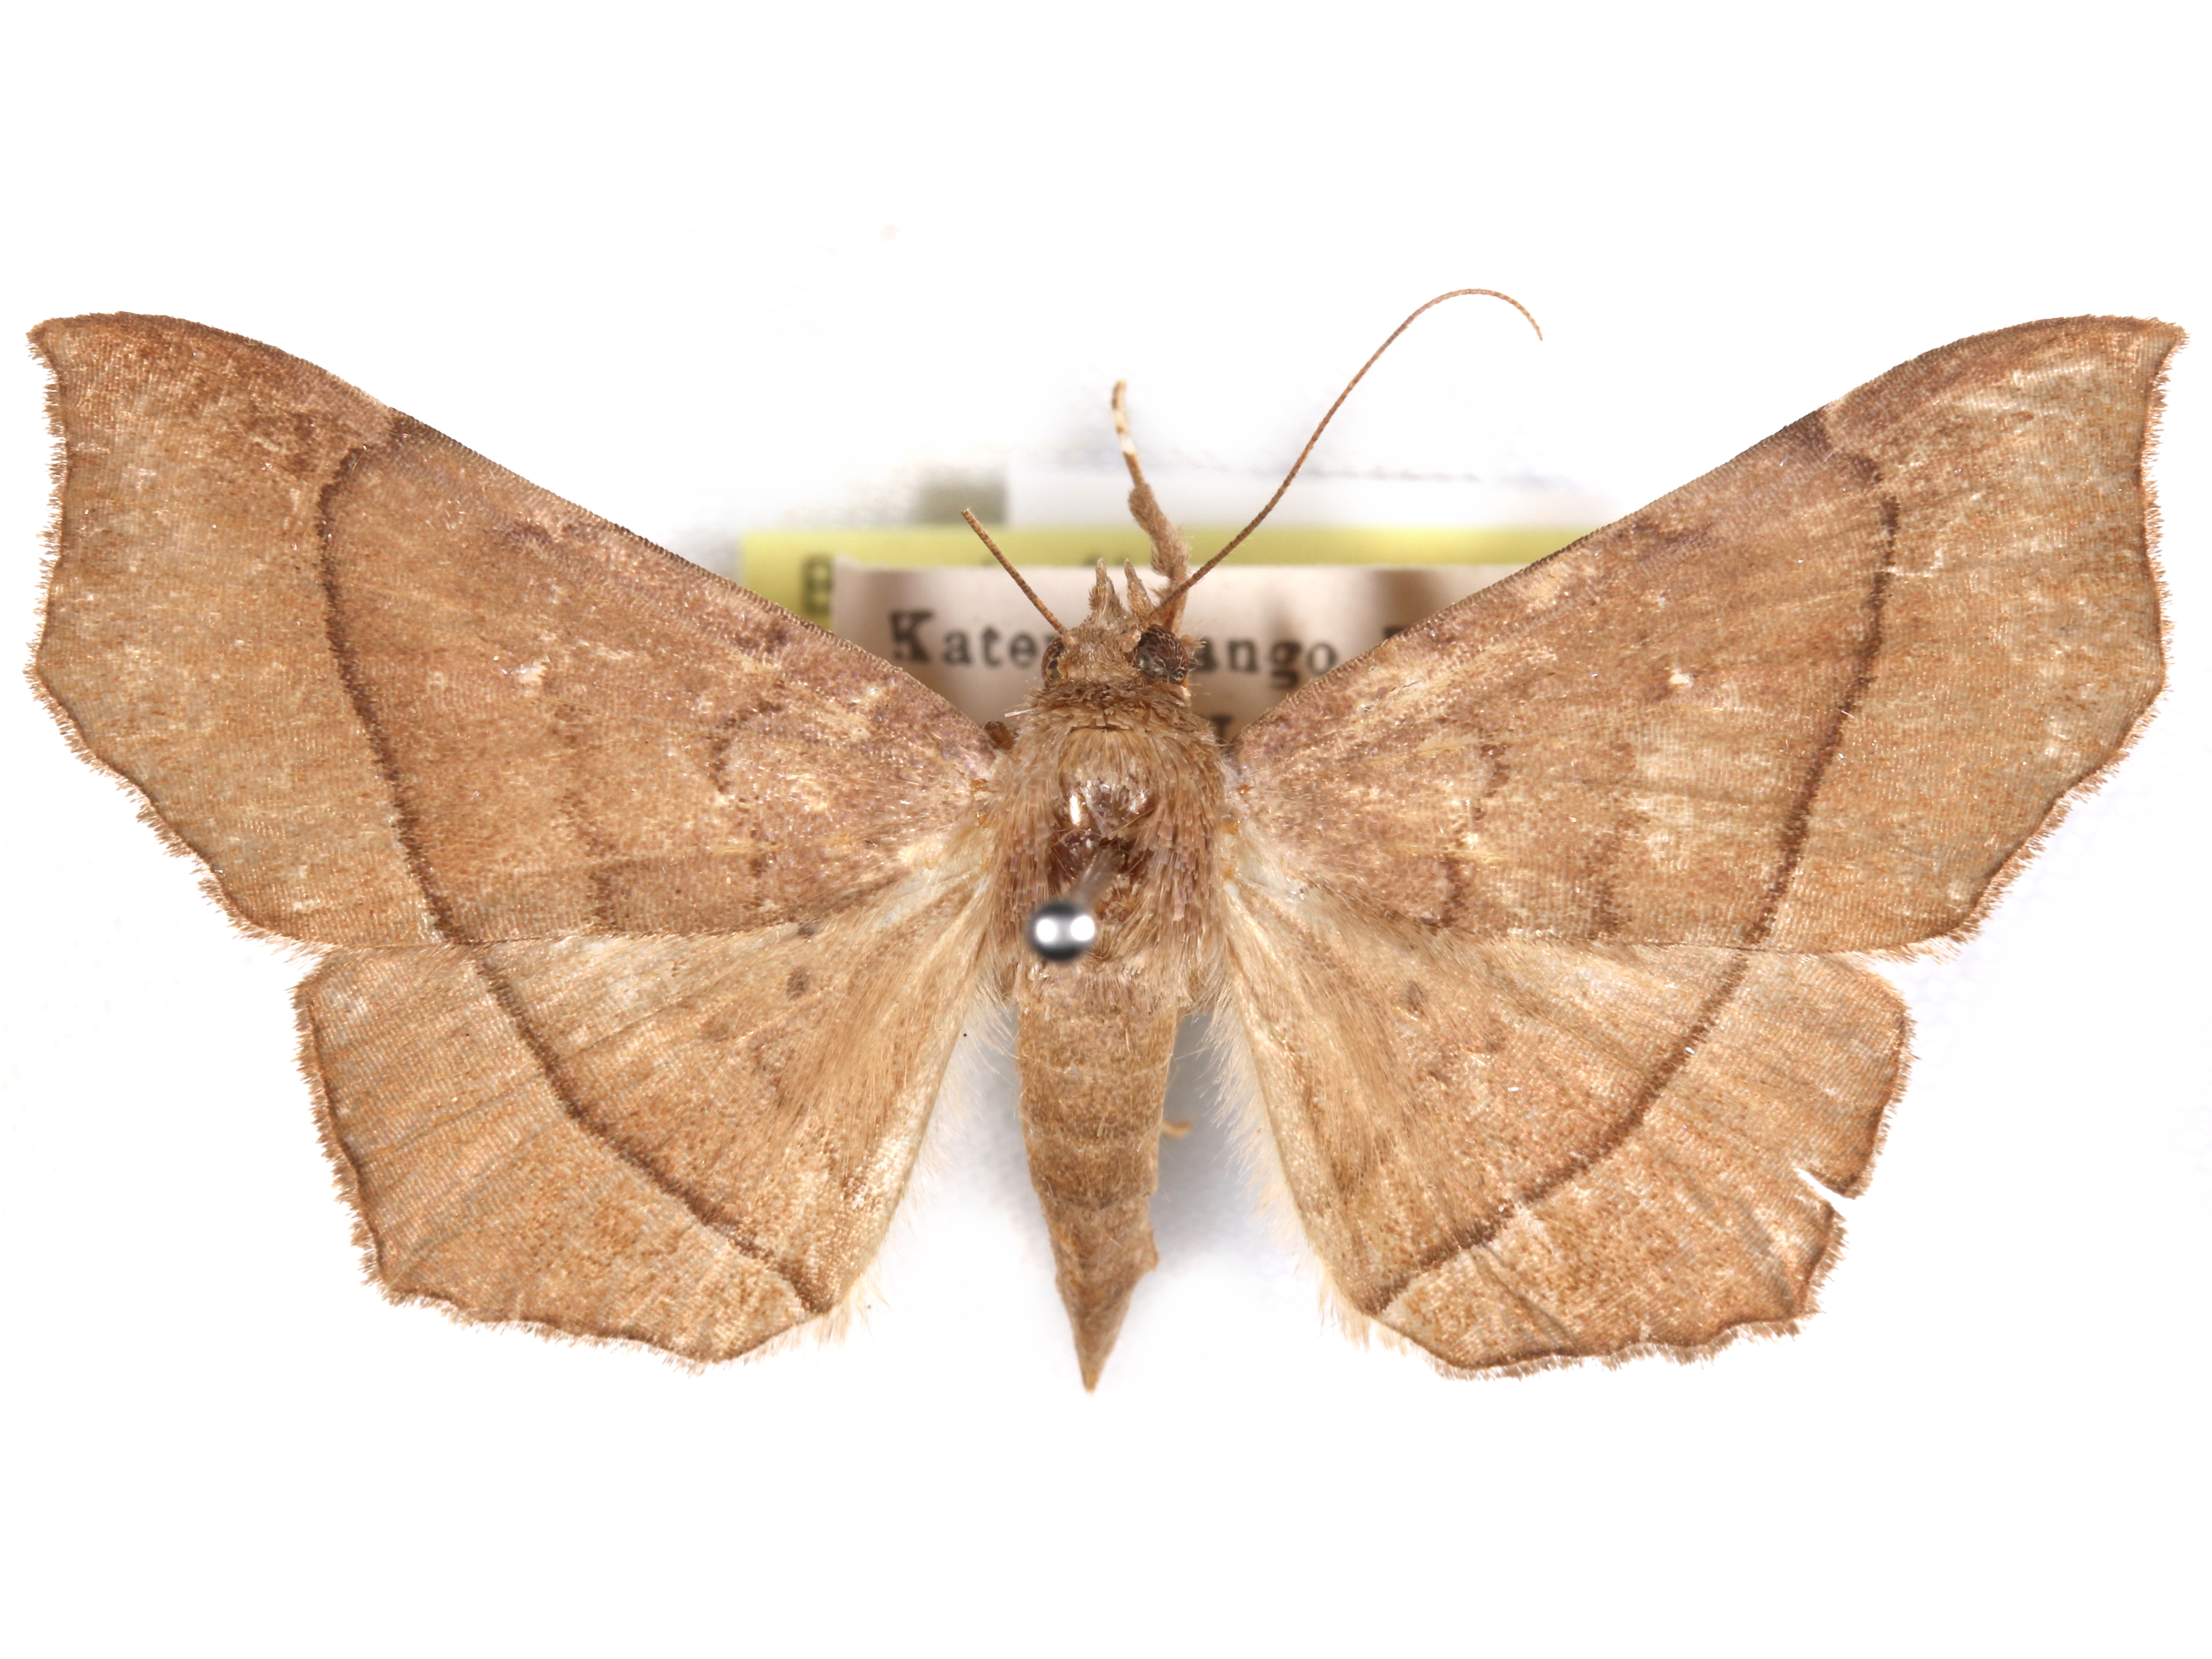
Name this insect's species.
Libystica simplex
